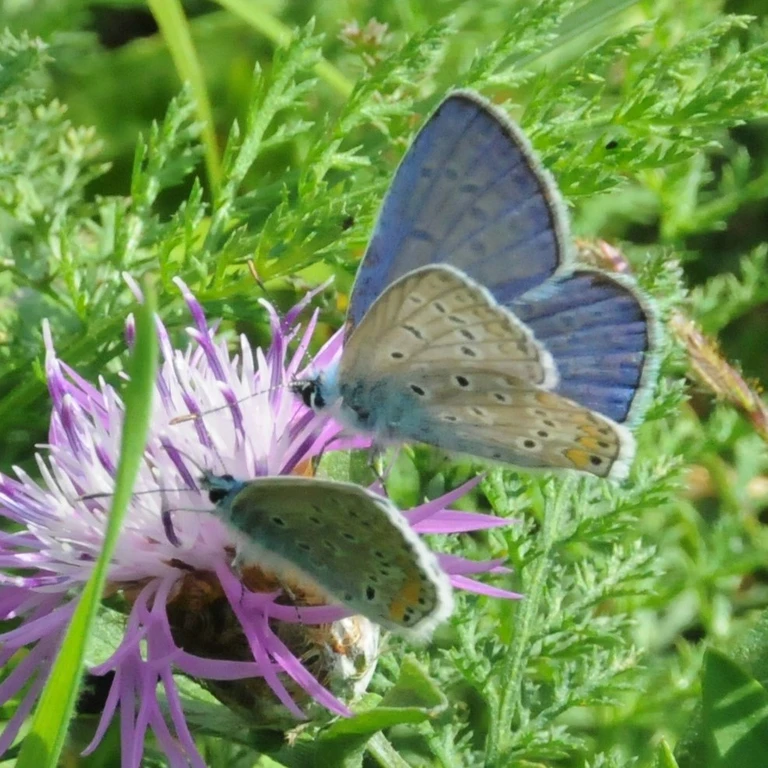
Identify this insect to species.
Polyommatus icarus
